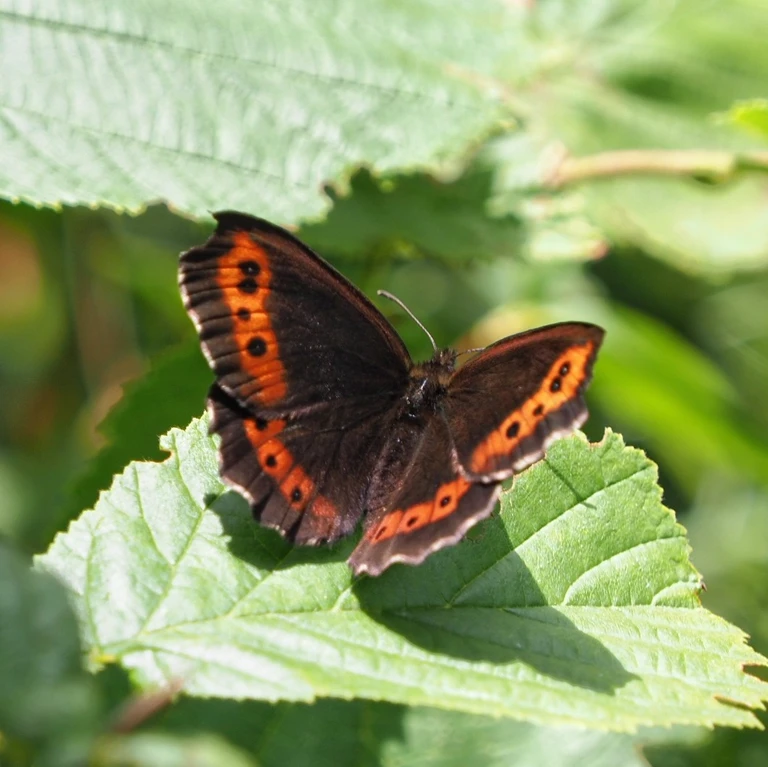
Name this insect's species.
Erebia ligea
